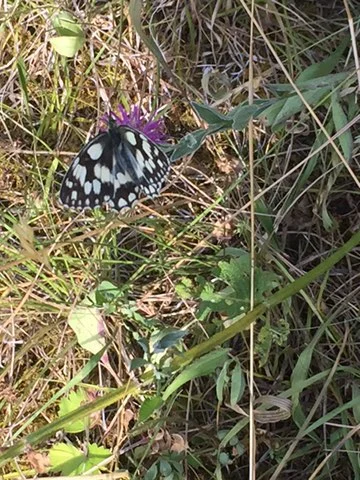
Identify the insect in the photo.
Melanargia galathea
